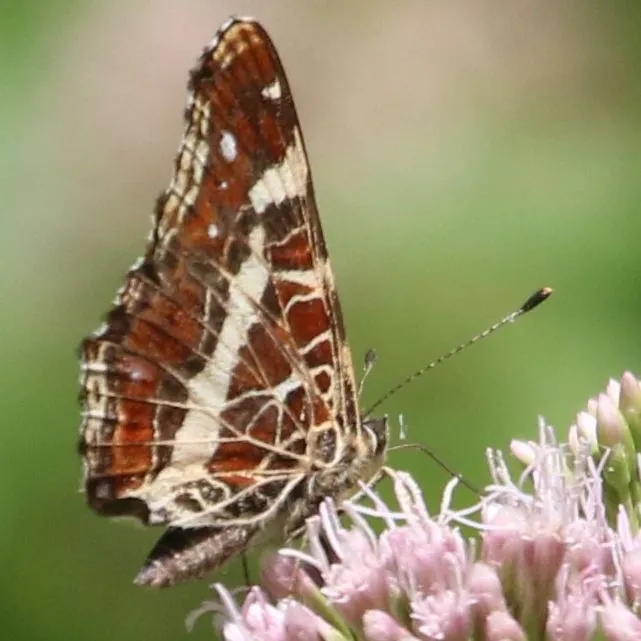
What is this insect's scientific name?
Araschnia levana
